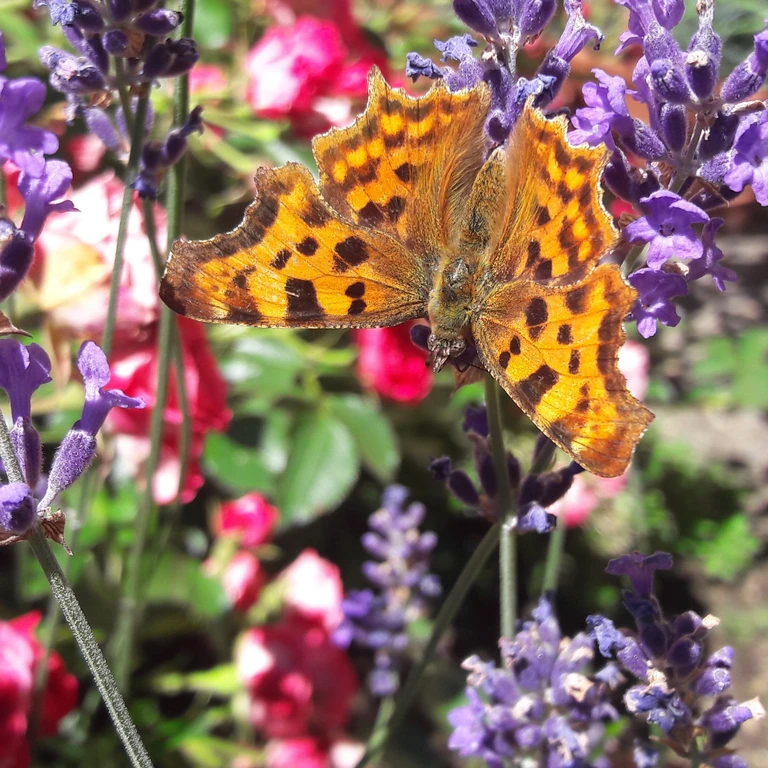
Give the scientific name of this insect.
Polygonia c-album
